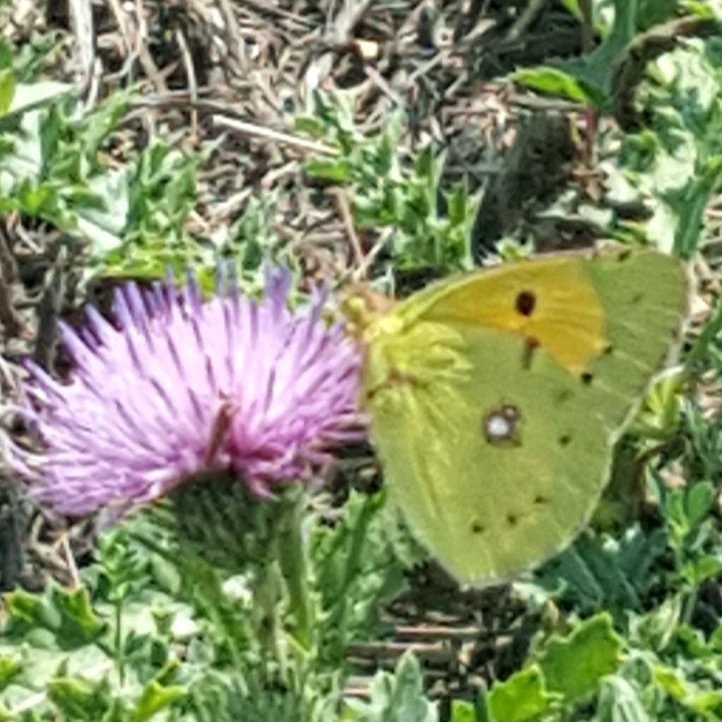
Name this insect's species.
Colias croceus
